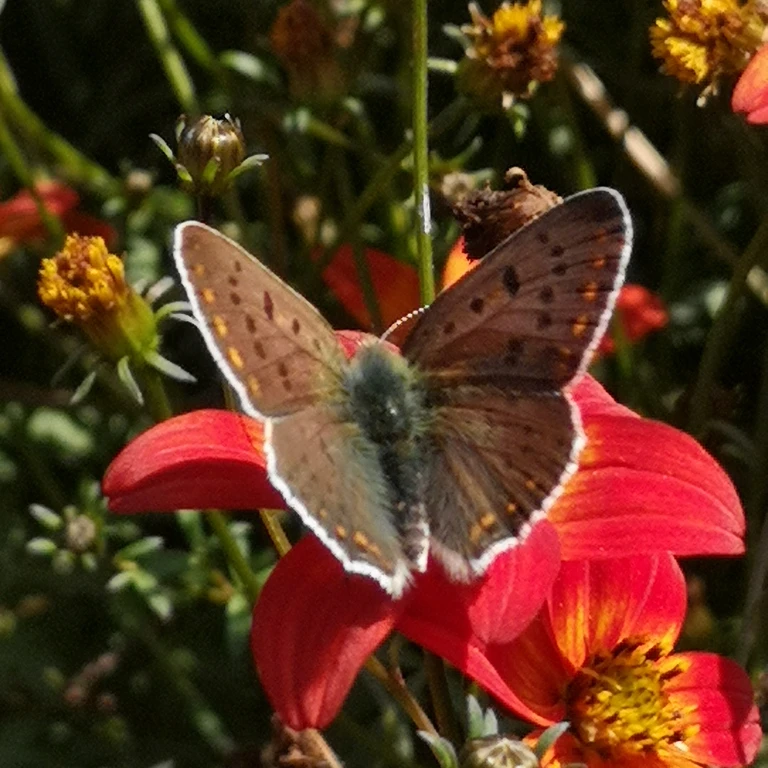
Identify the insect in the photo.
Lycaena tityrus (also Loweia tityrus)
